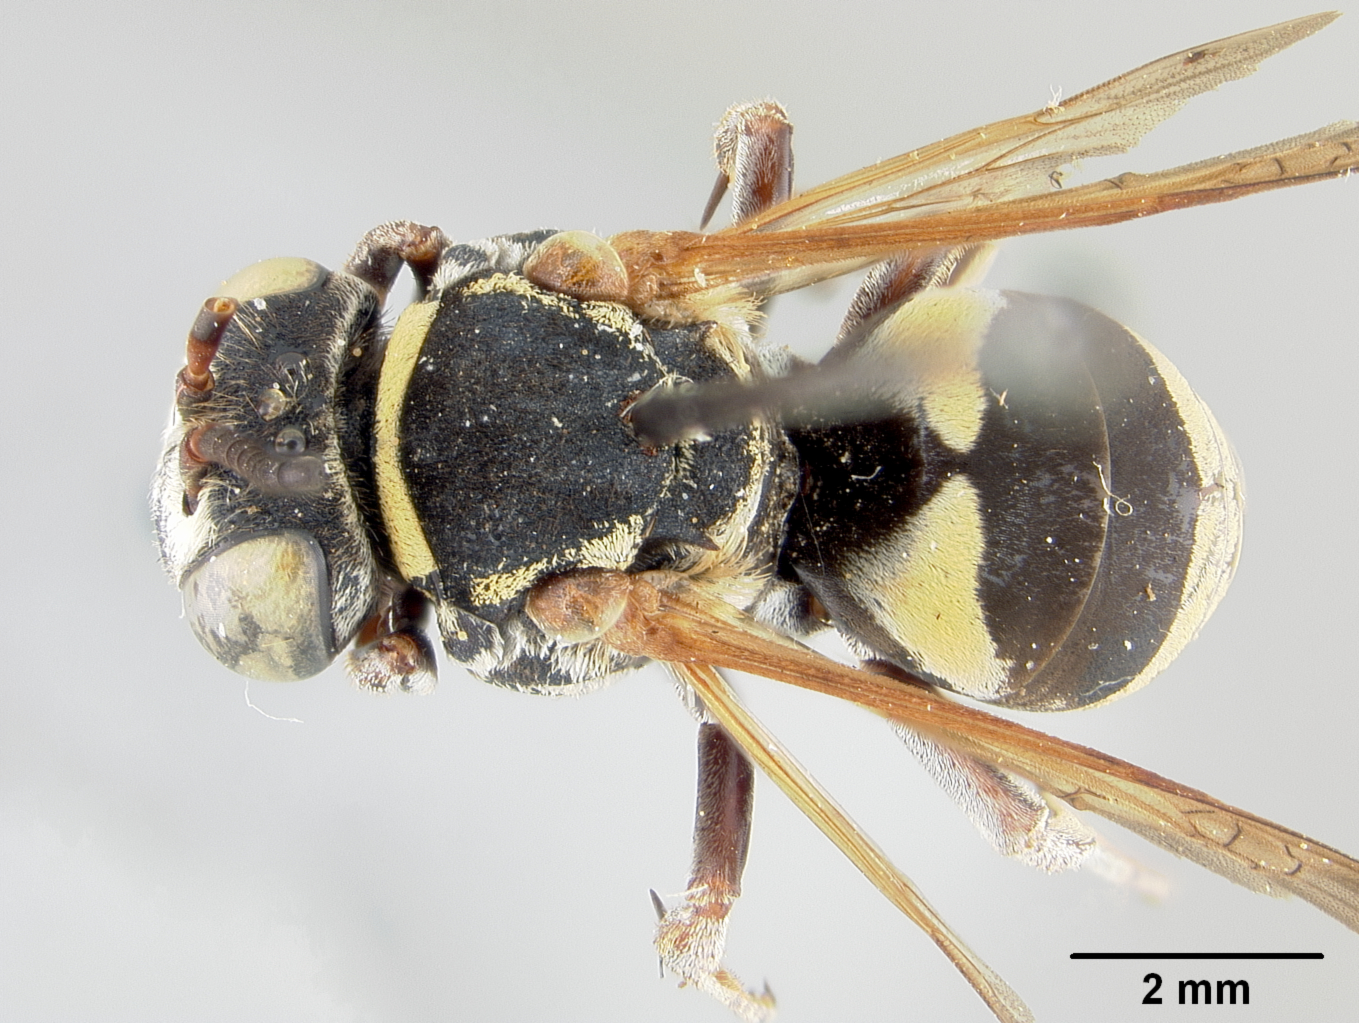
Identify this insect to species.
Triepeolus bilunatus
